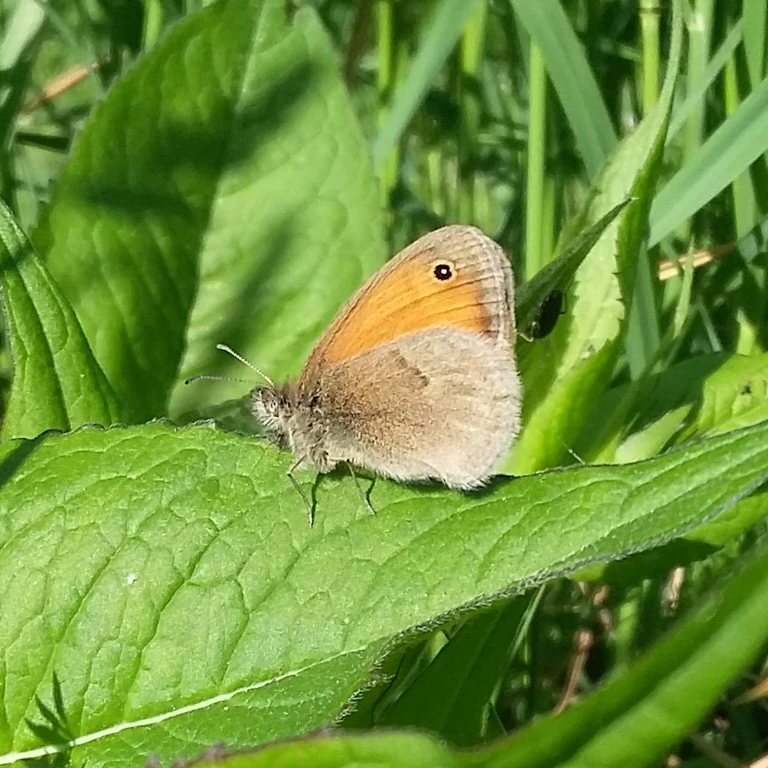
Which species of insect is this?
Coenonympha pamphilus
